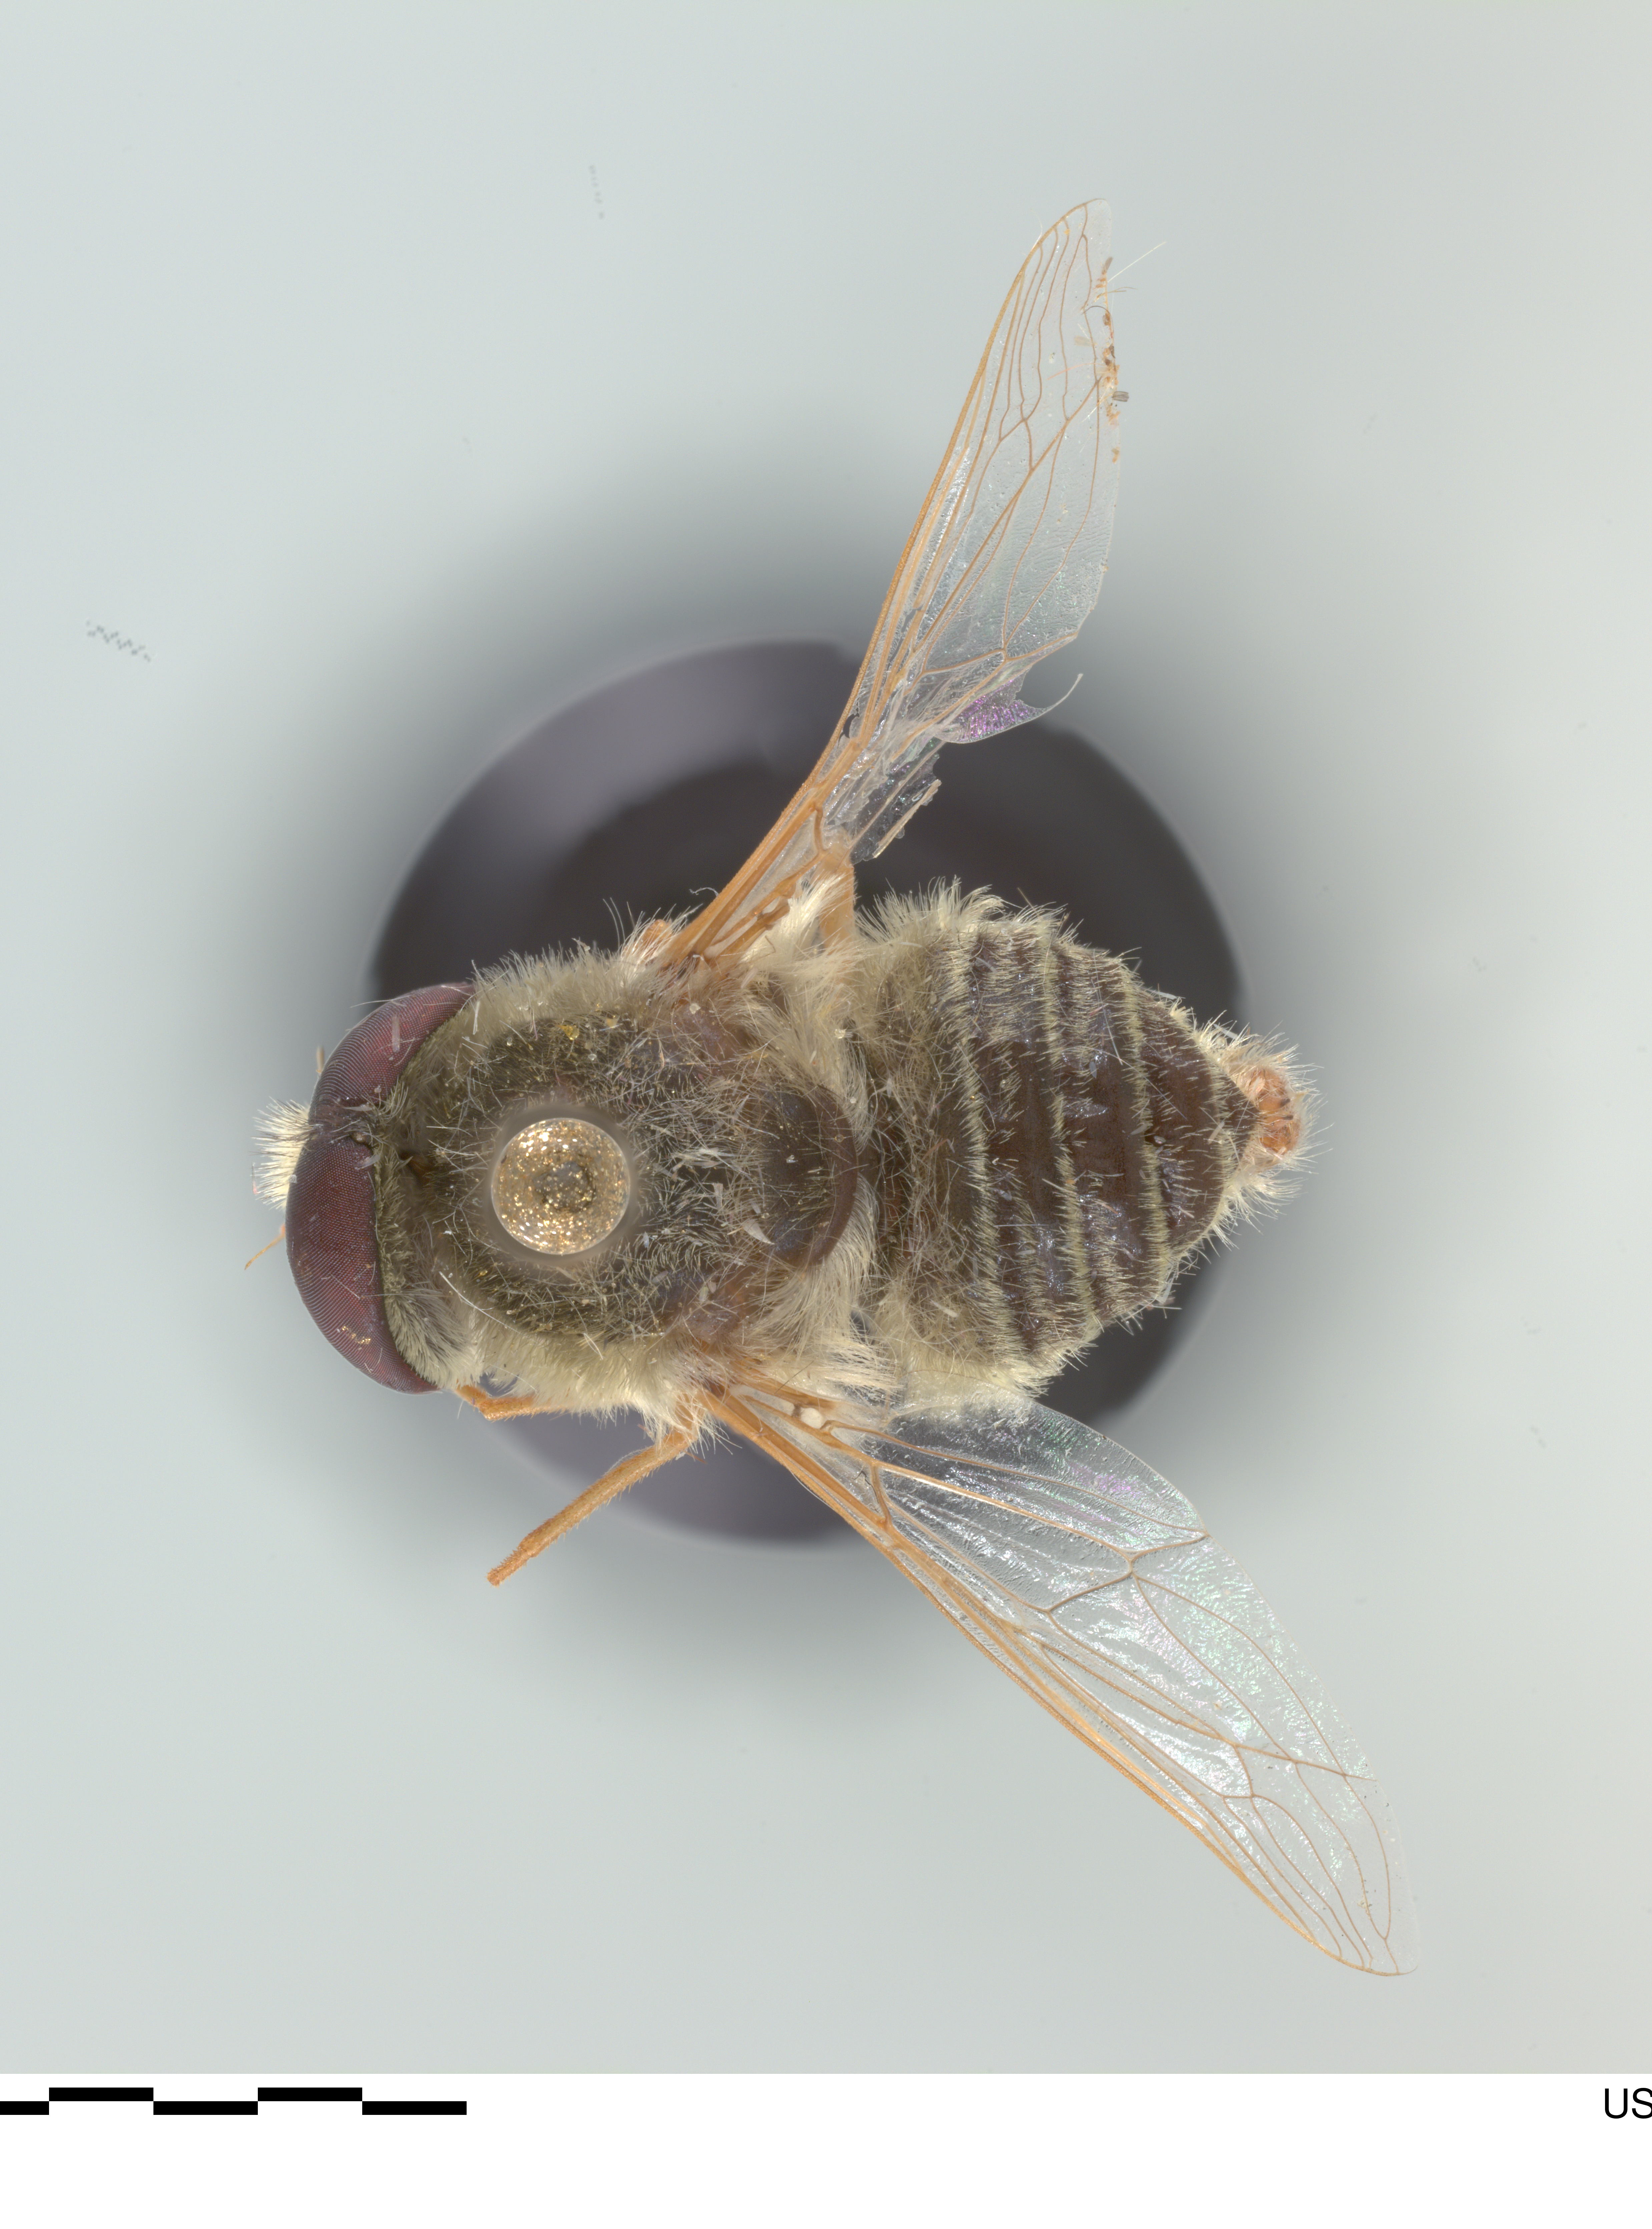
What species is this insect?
Neorhynchocephalus sackenii
